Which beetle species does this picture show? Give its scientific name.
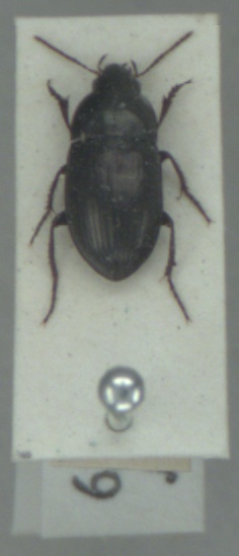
Amara curta
